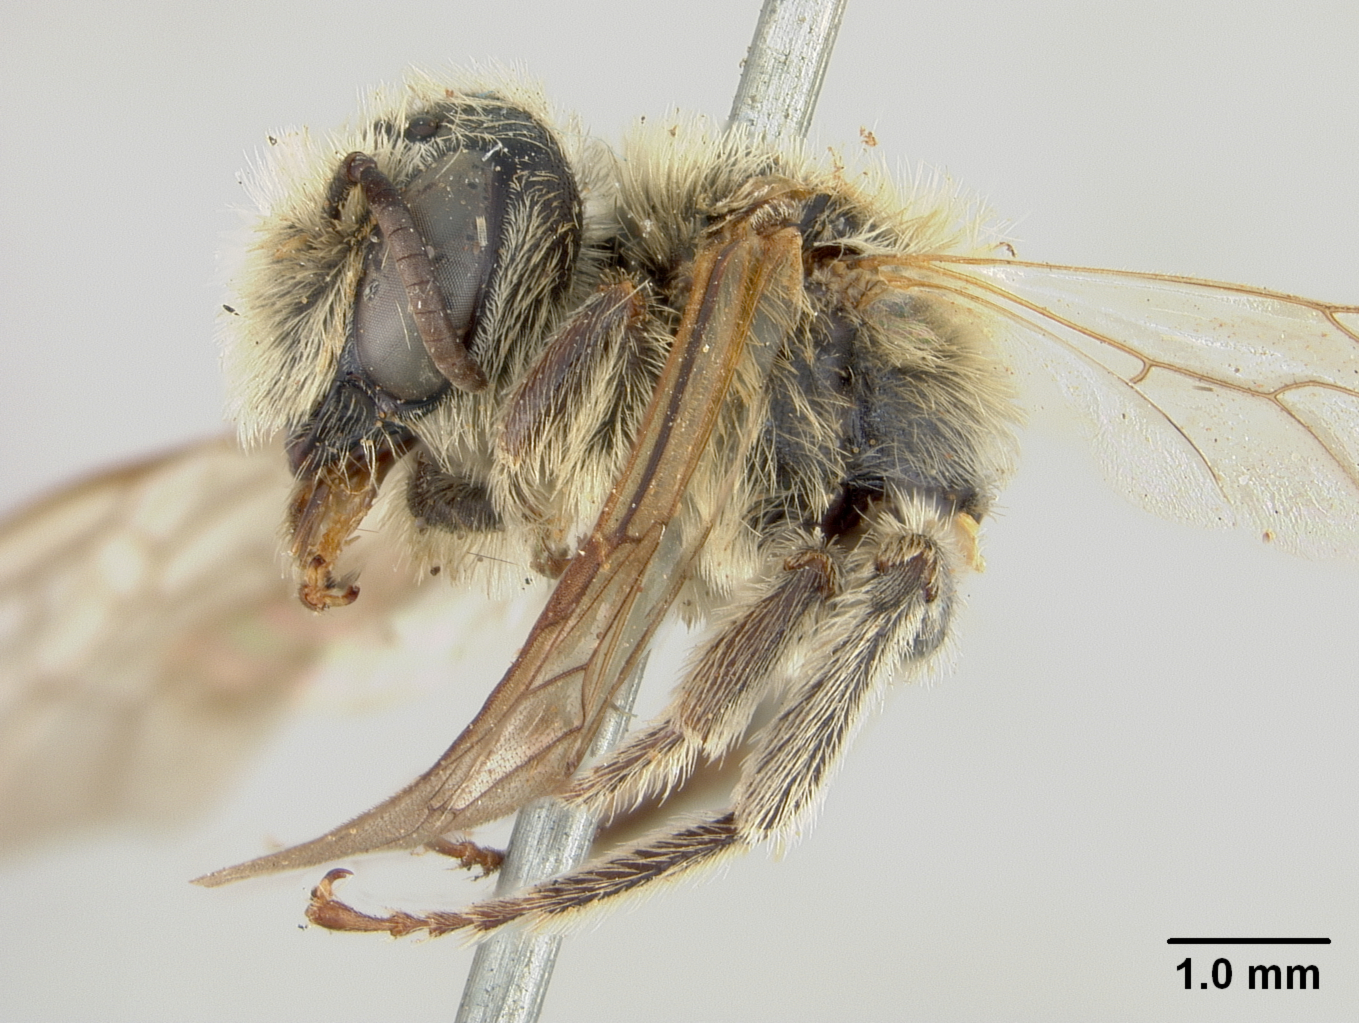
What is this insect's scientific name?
Lonchopria rufipennis
